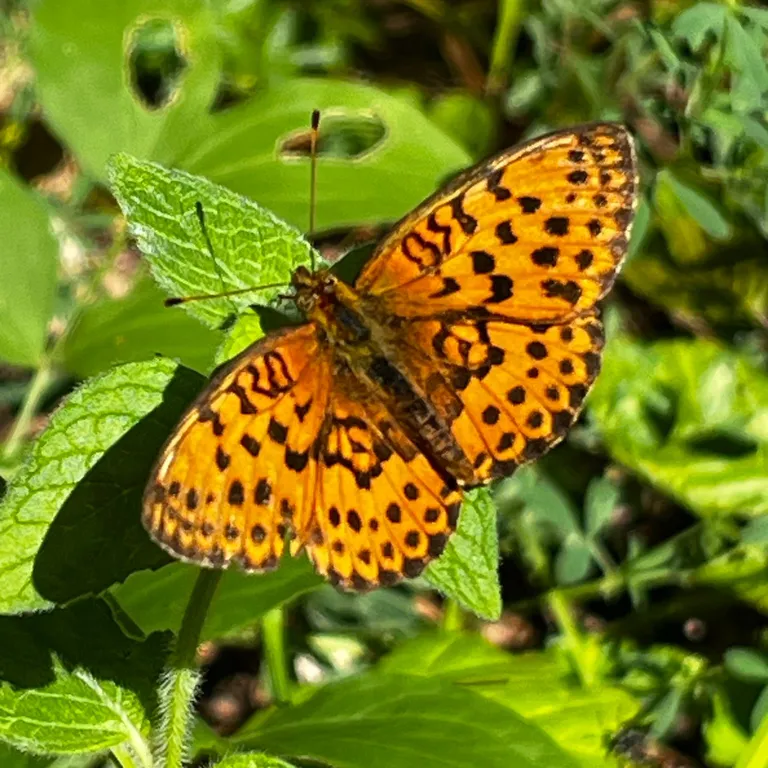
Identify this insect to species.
Brenthis daphne
